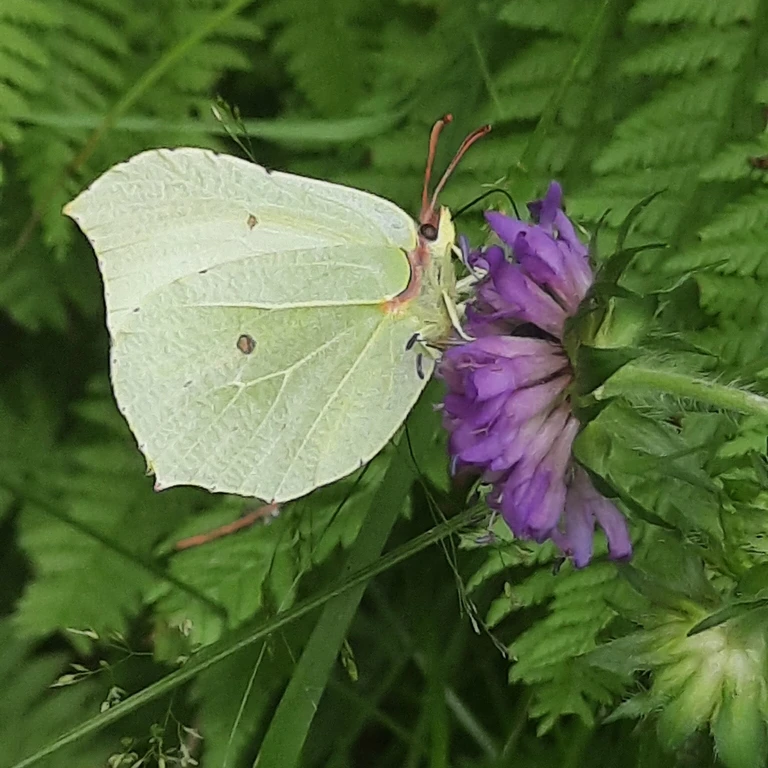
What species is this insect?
Gonepteryx rhamni
